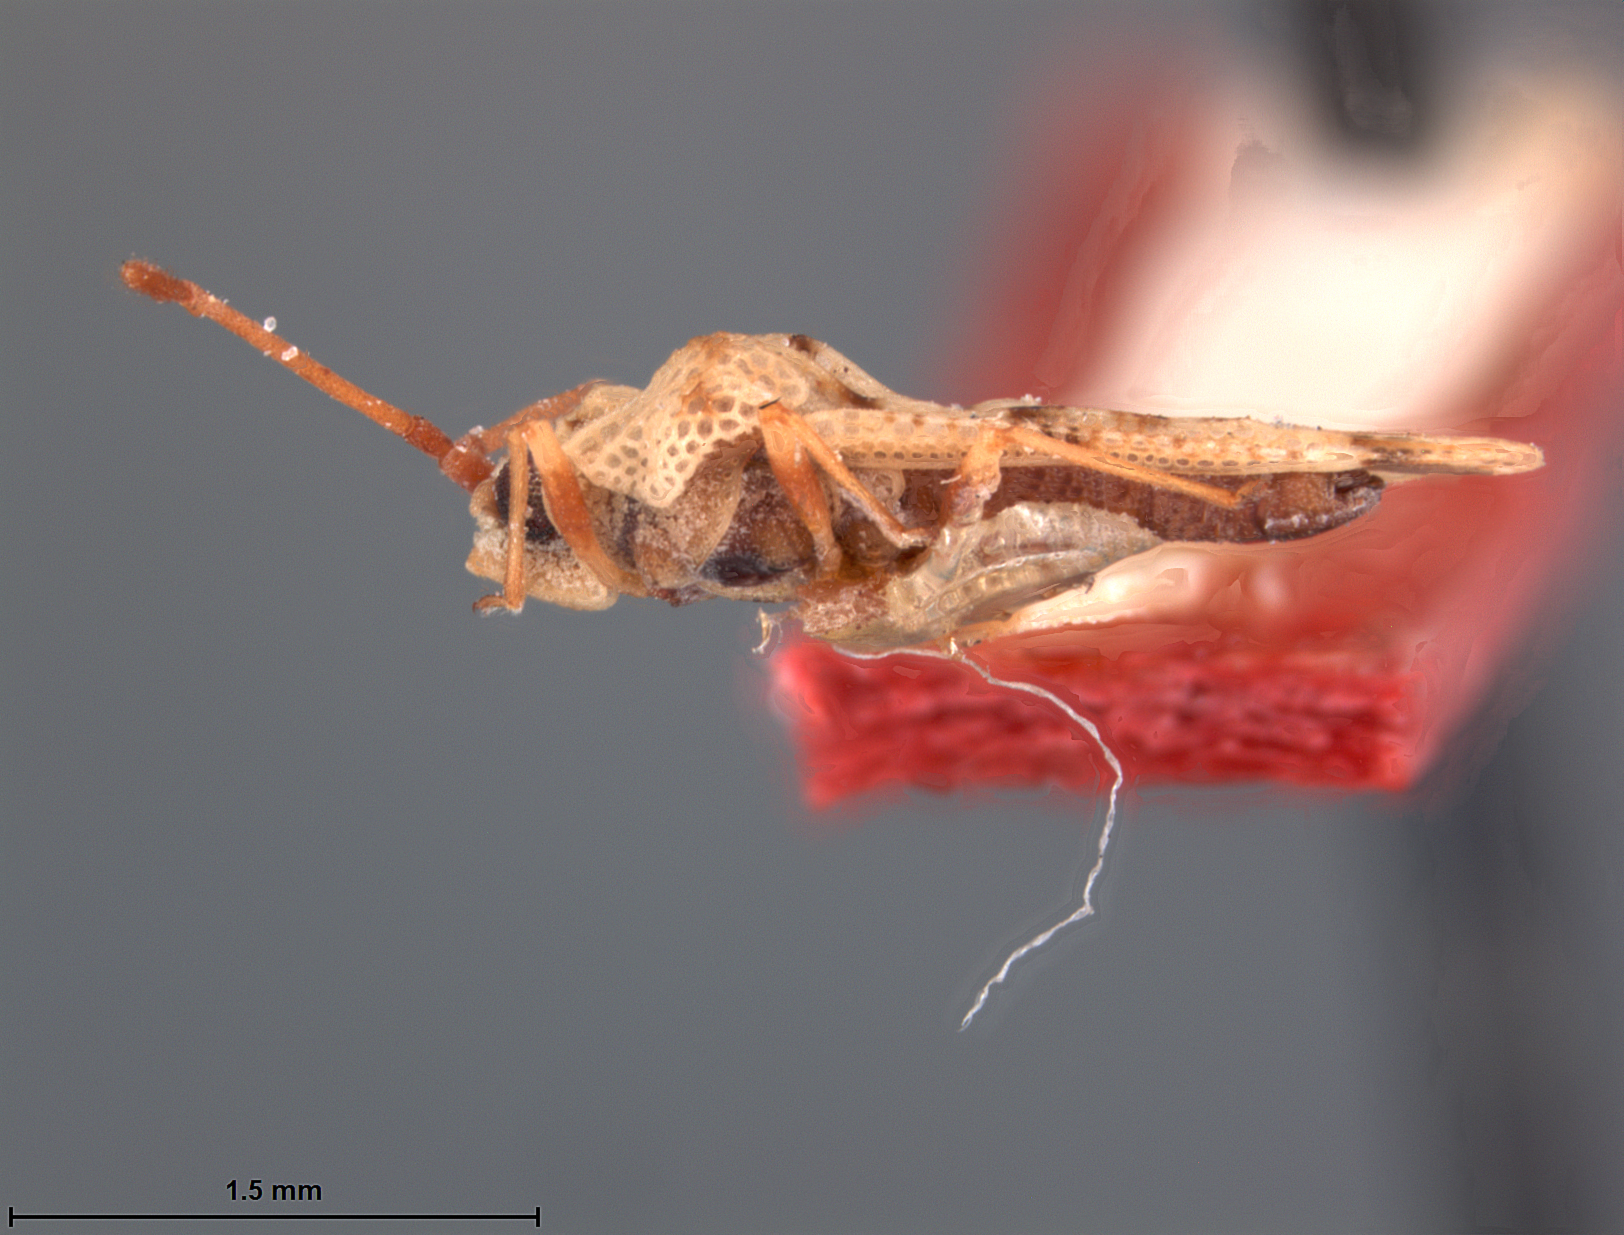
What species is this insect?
Cysteochila abundantis
